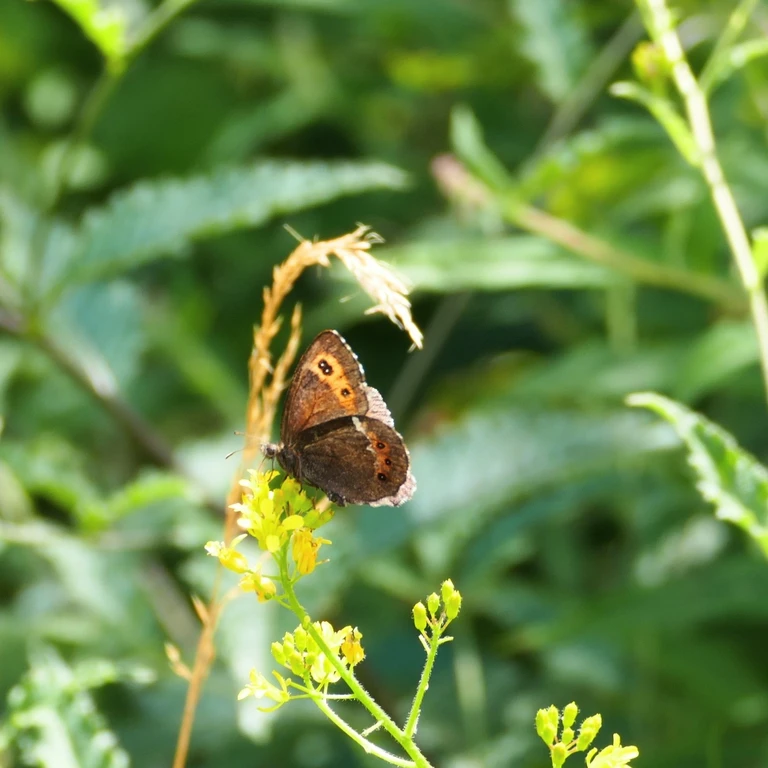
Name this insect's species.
Erebia ligea
